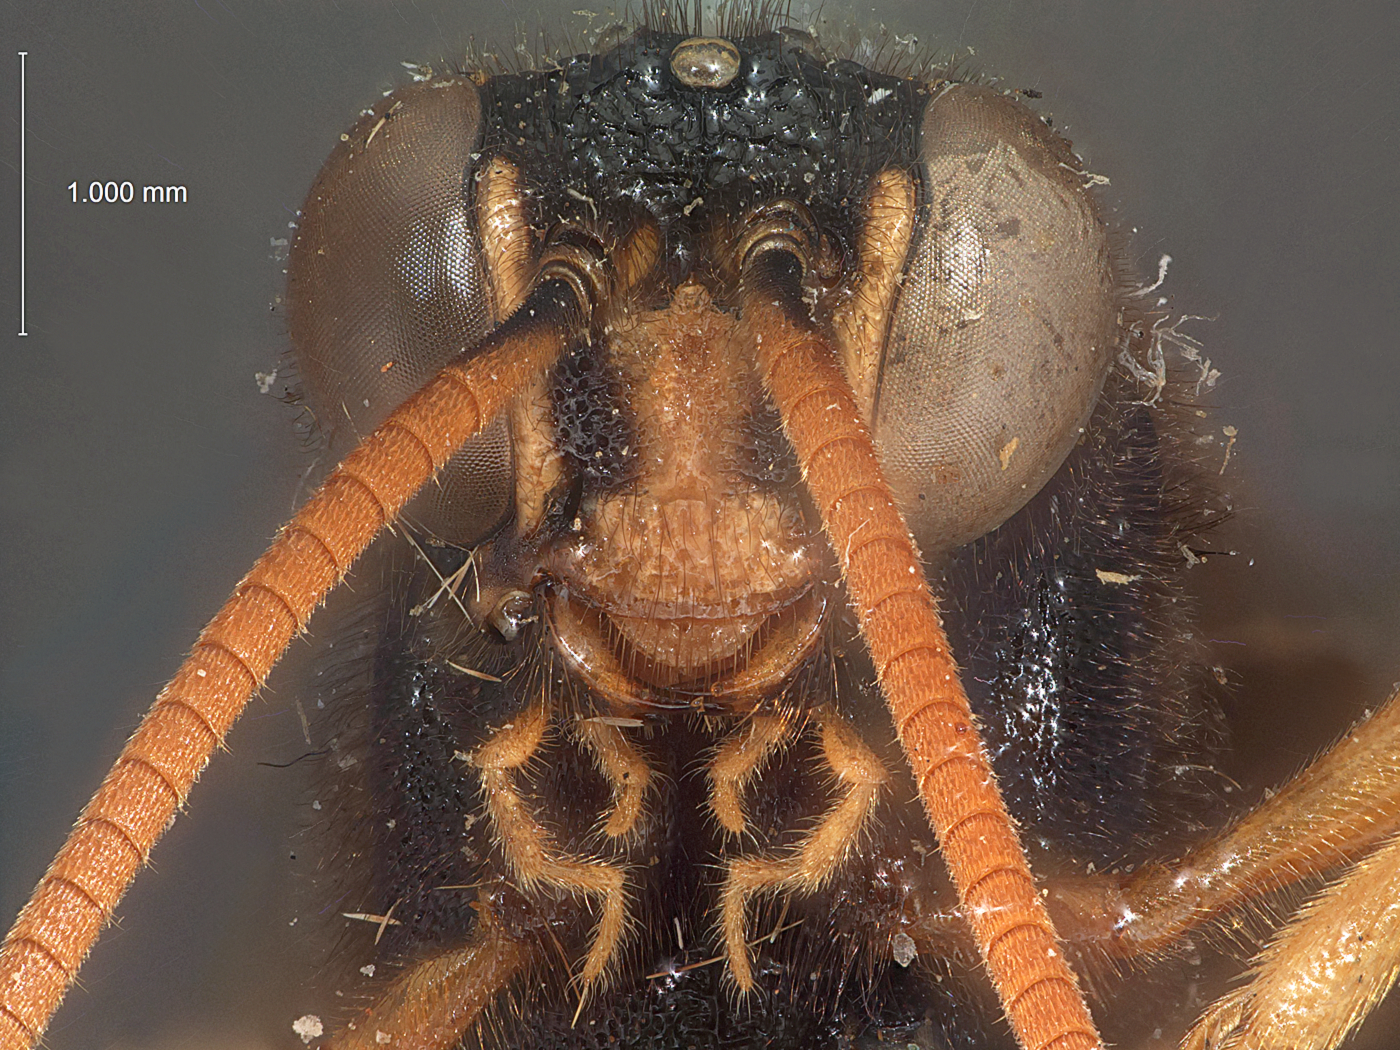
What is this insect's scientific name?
Exochilum acronyctae
